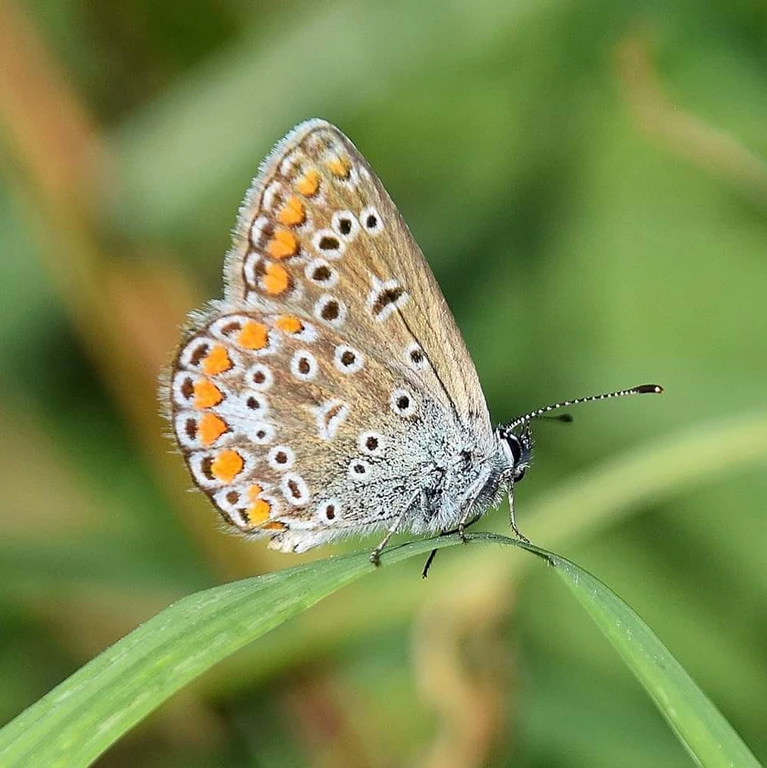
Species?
Polyommatus icarus
